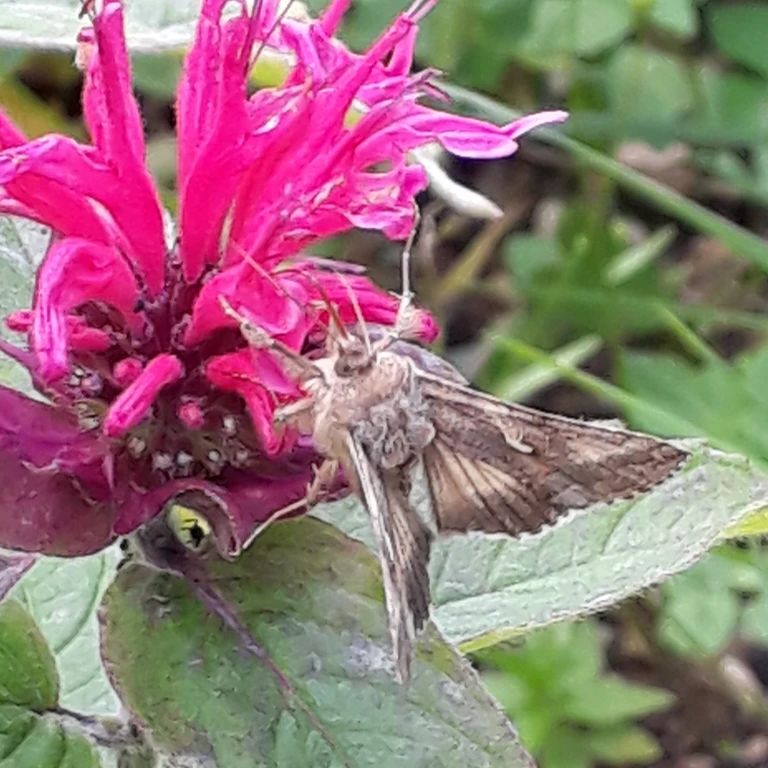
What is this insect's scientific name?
Autographa gamma
